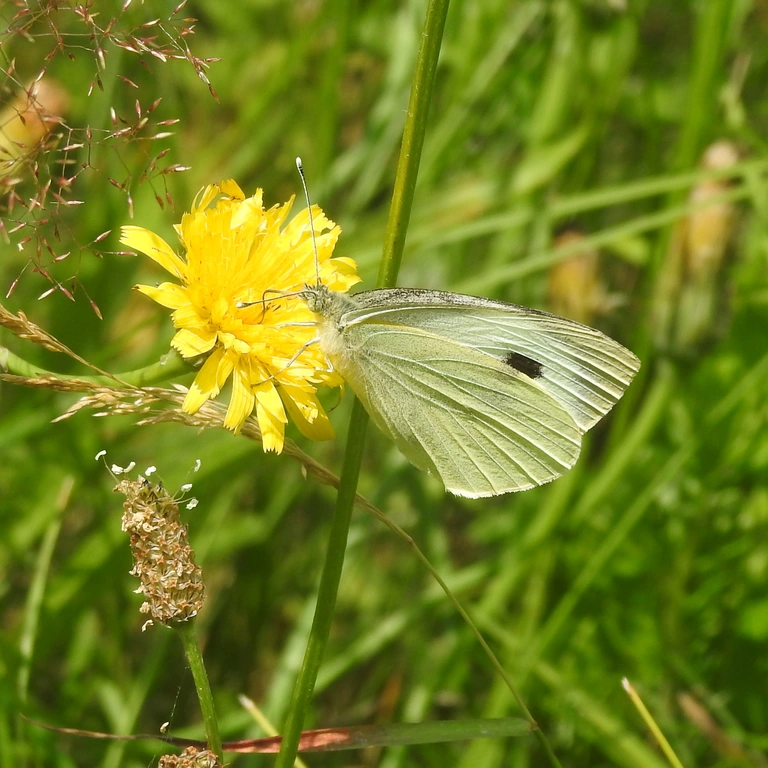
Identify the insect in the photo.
Pieris brassicae
